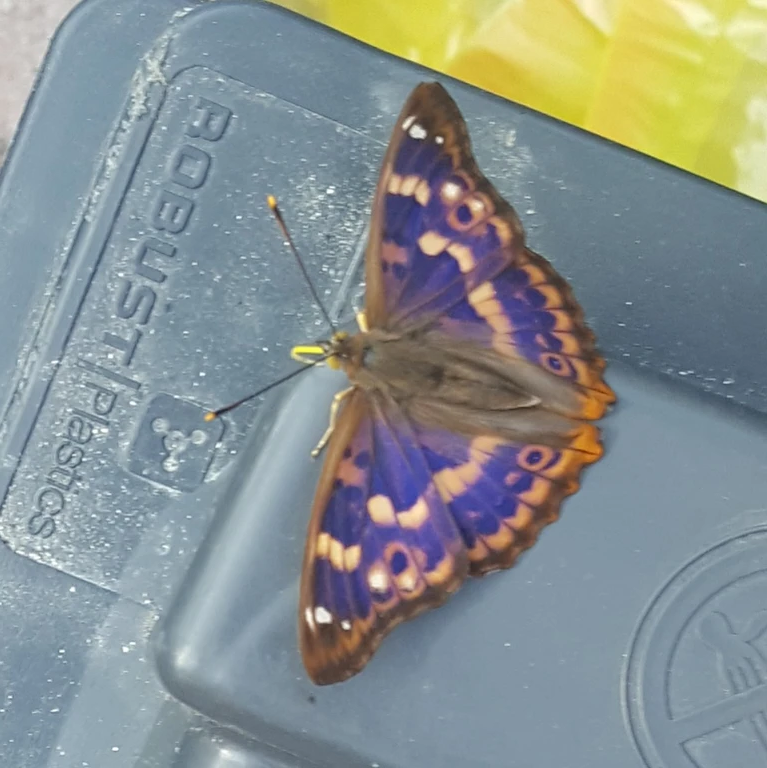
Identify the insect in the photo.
Apatura ilia
